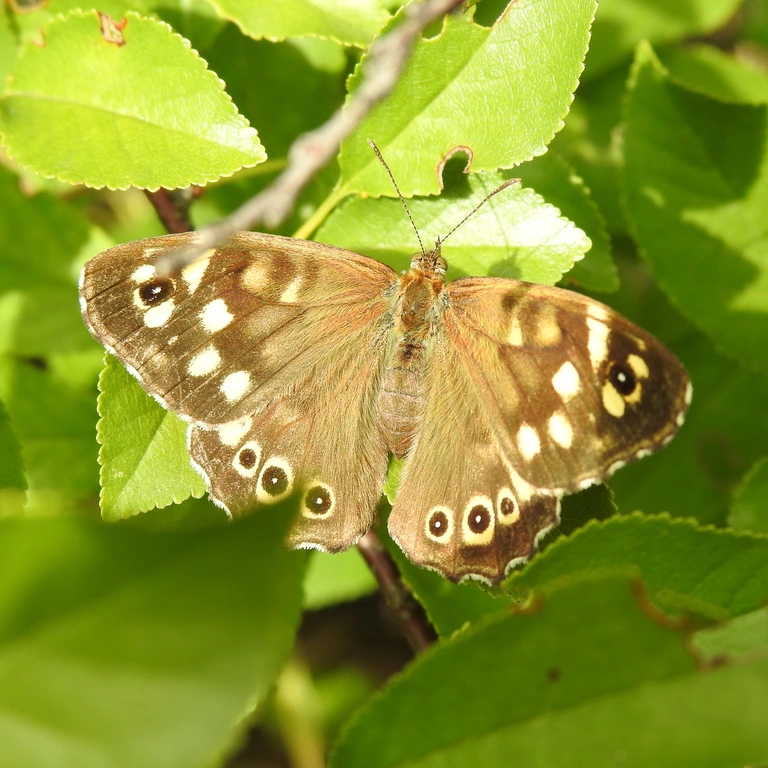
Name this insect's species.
Pararge aegeria
